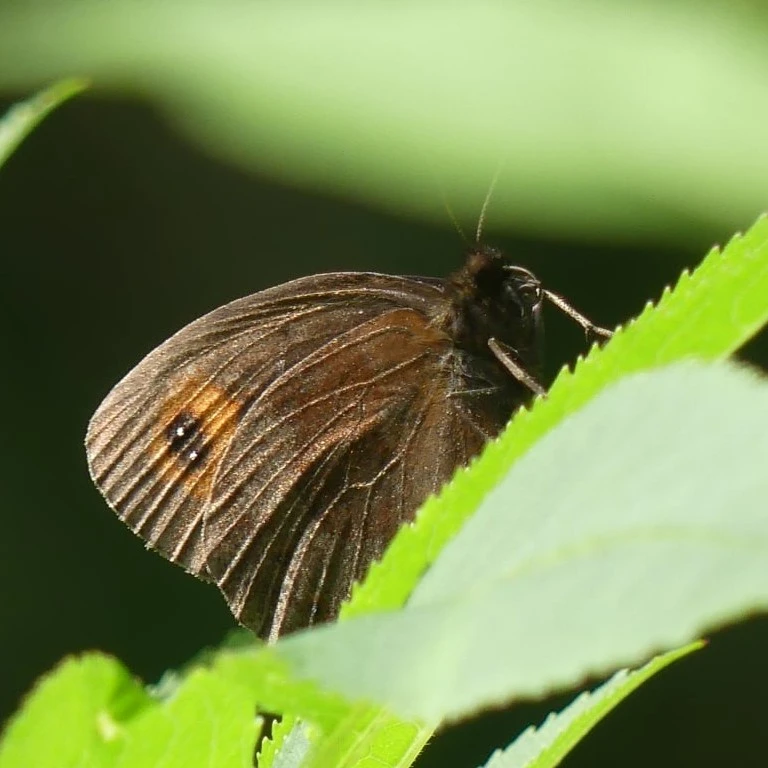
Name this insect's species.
Erebia aethiops
